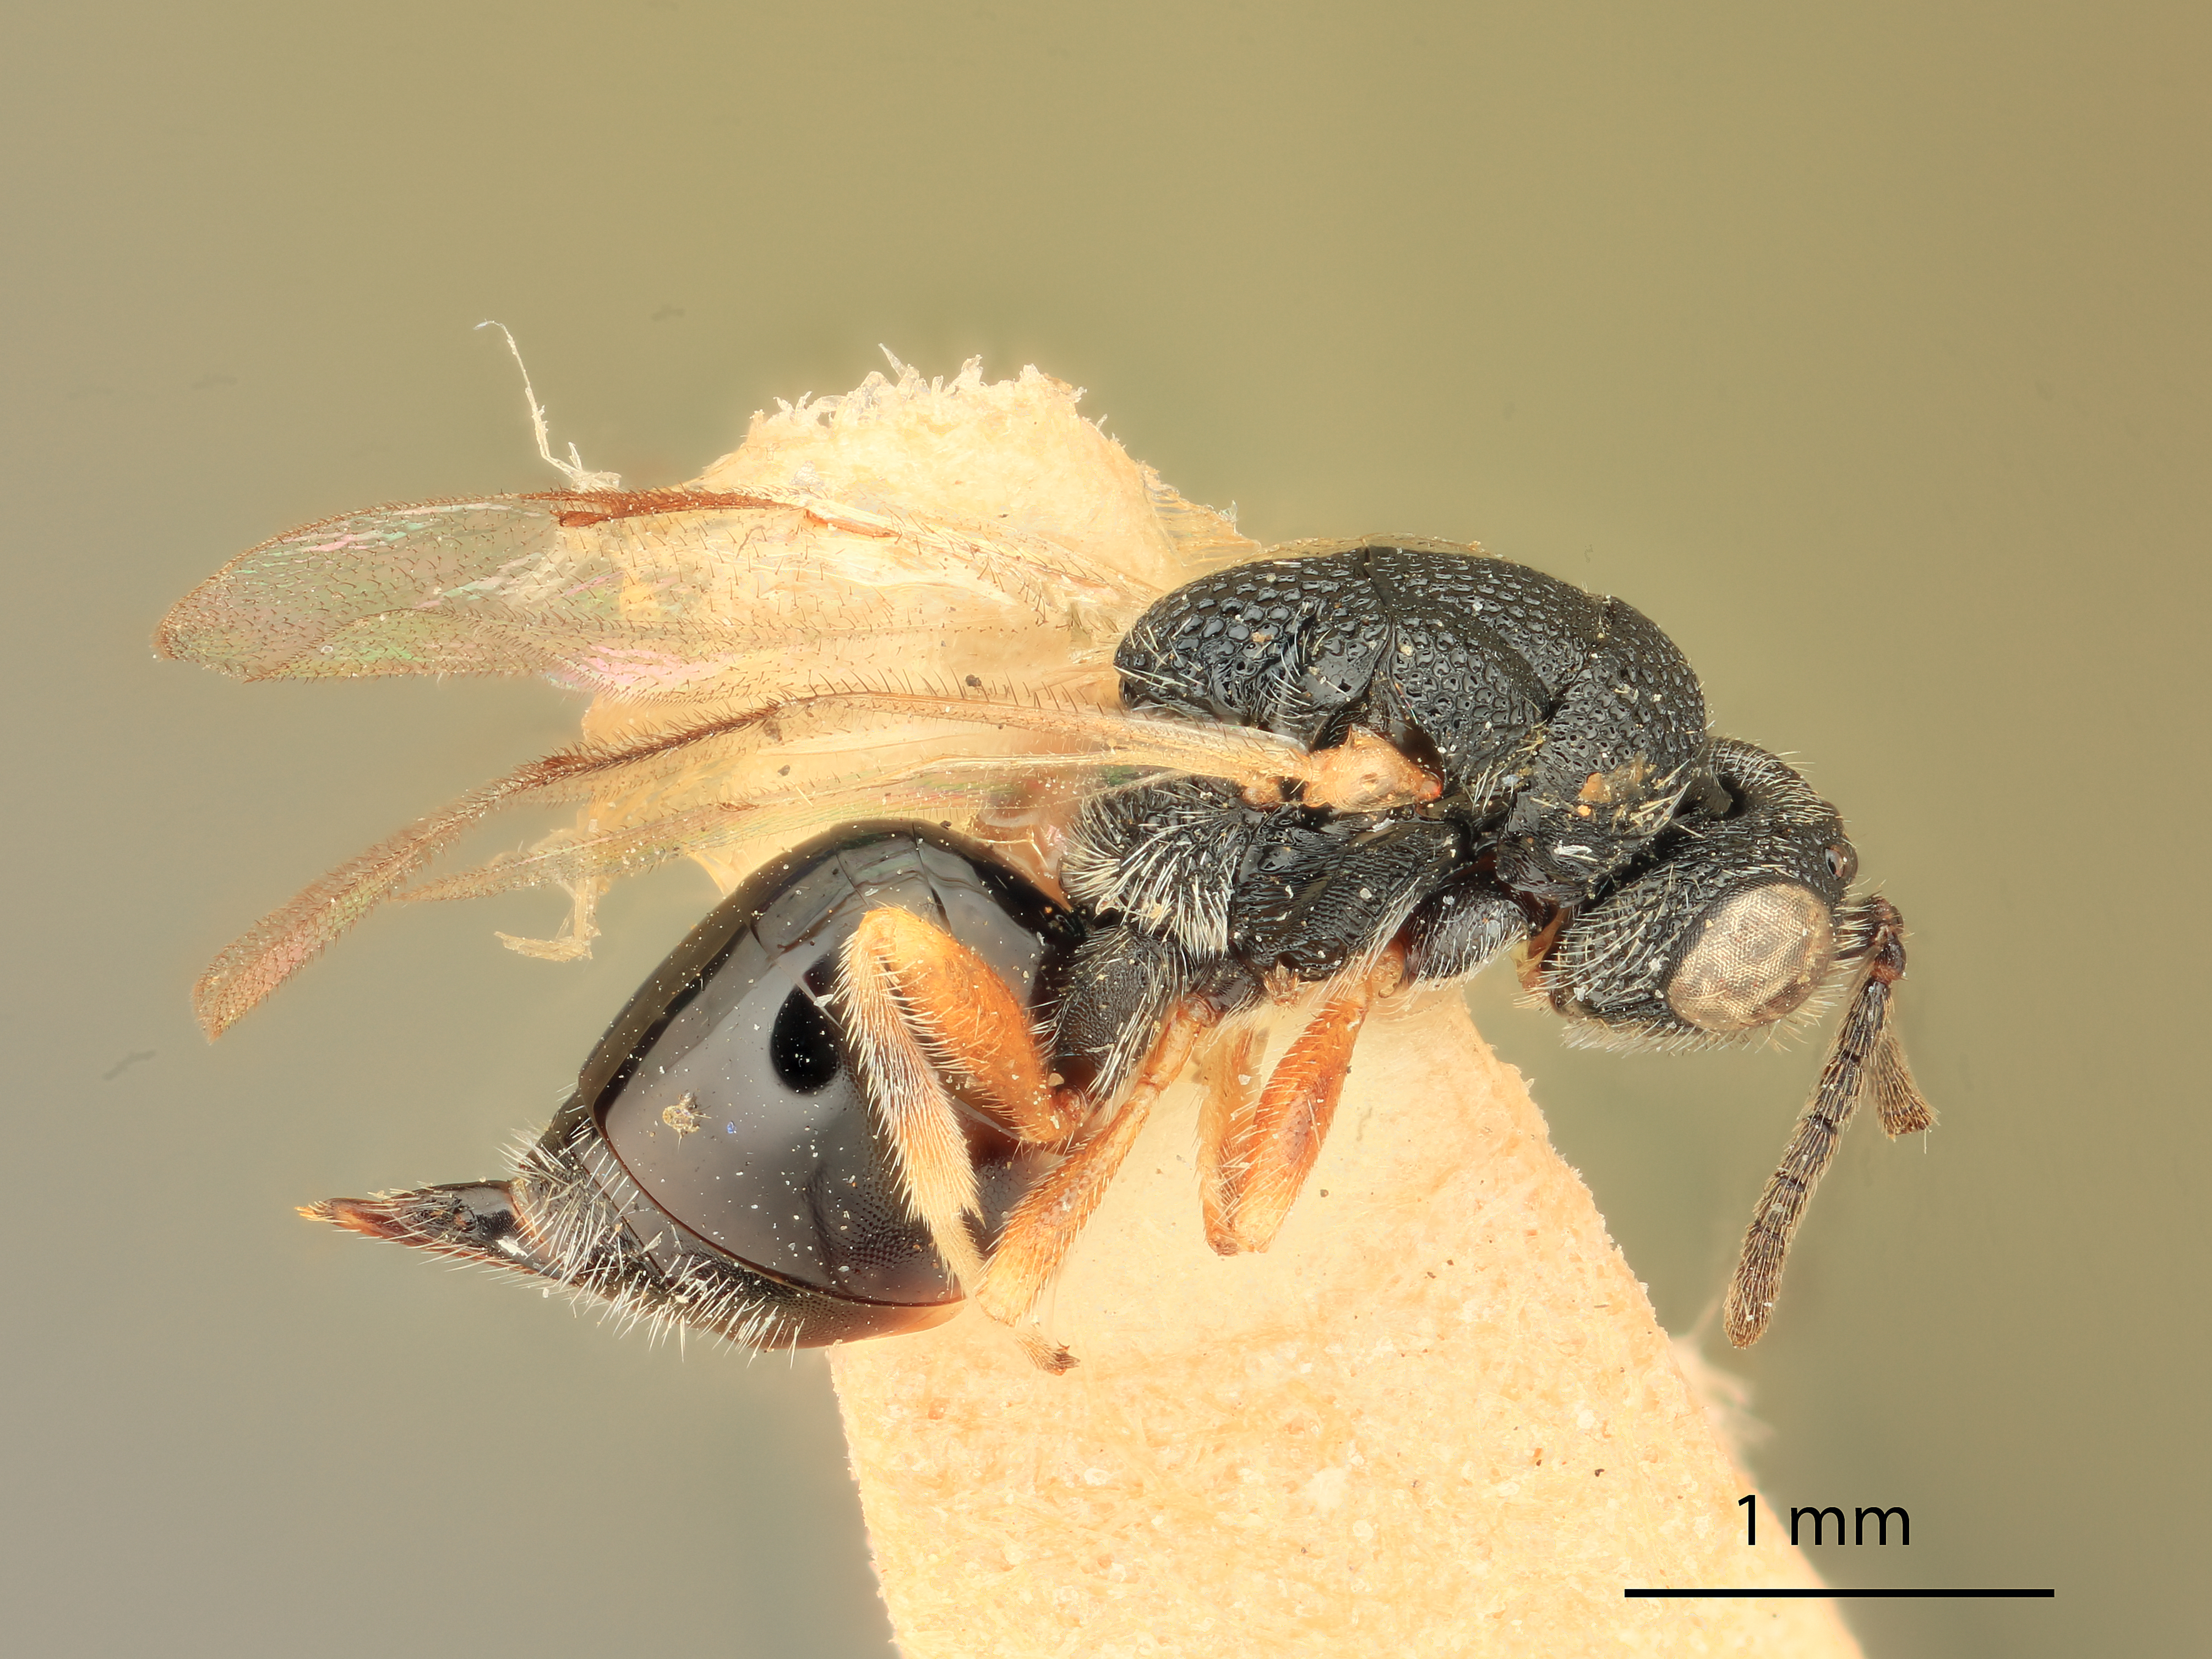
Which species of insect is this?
Eurytoma mucronura
